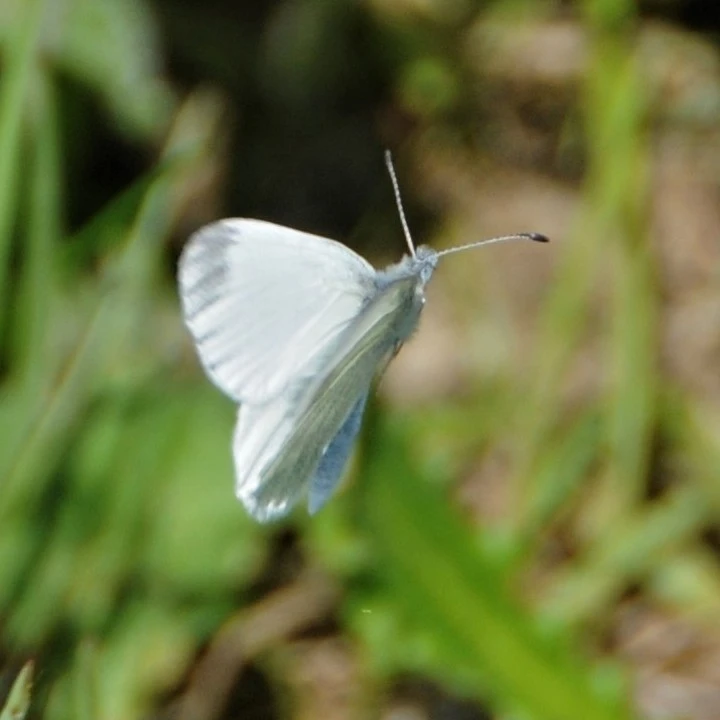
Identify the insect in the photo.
Leptidea sinapis/juvernica
